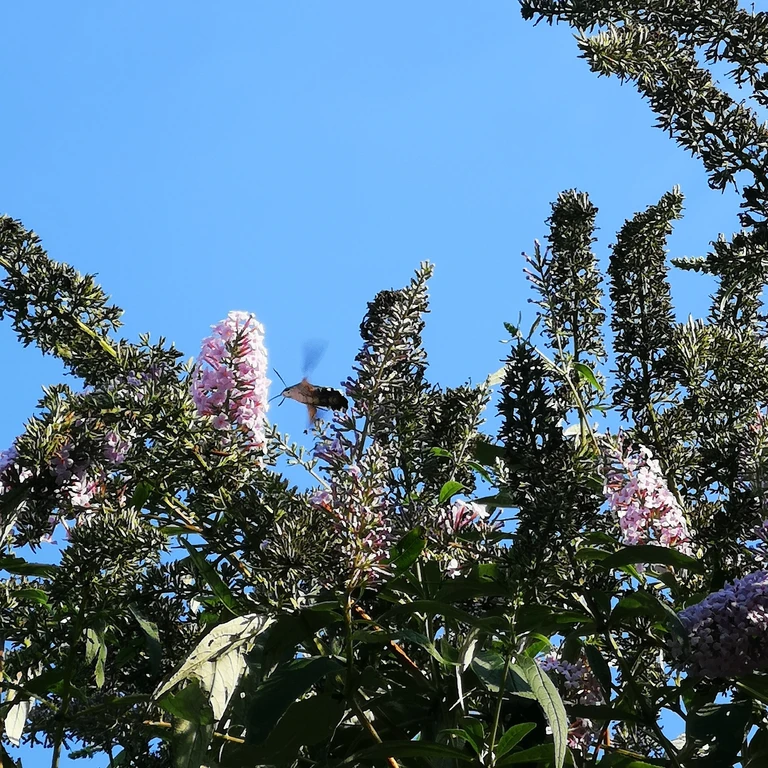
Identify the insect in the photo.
Macroglossum stellatarum
